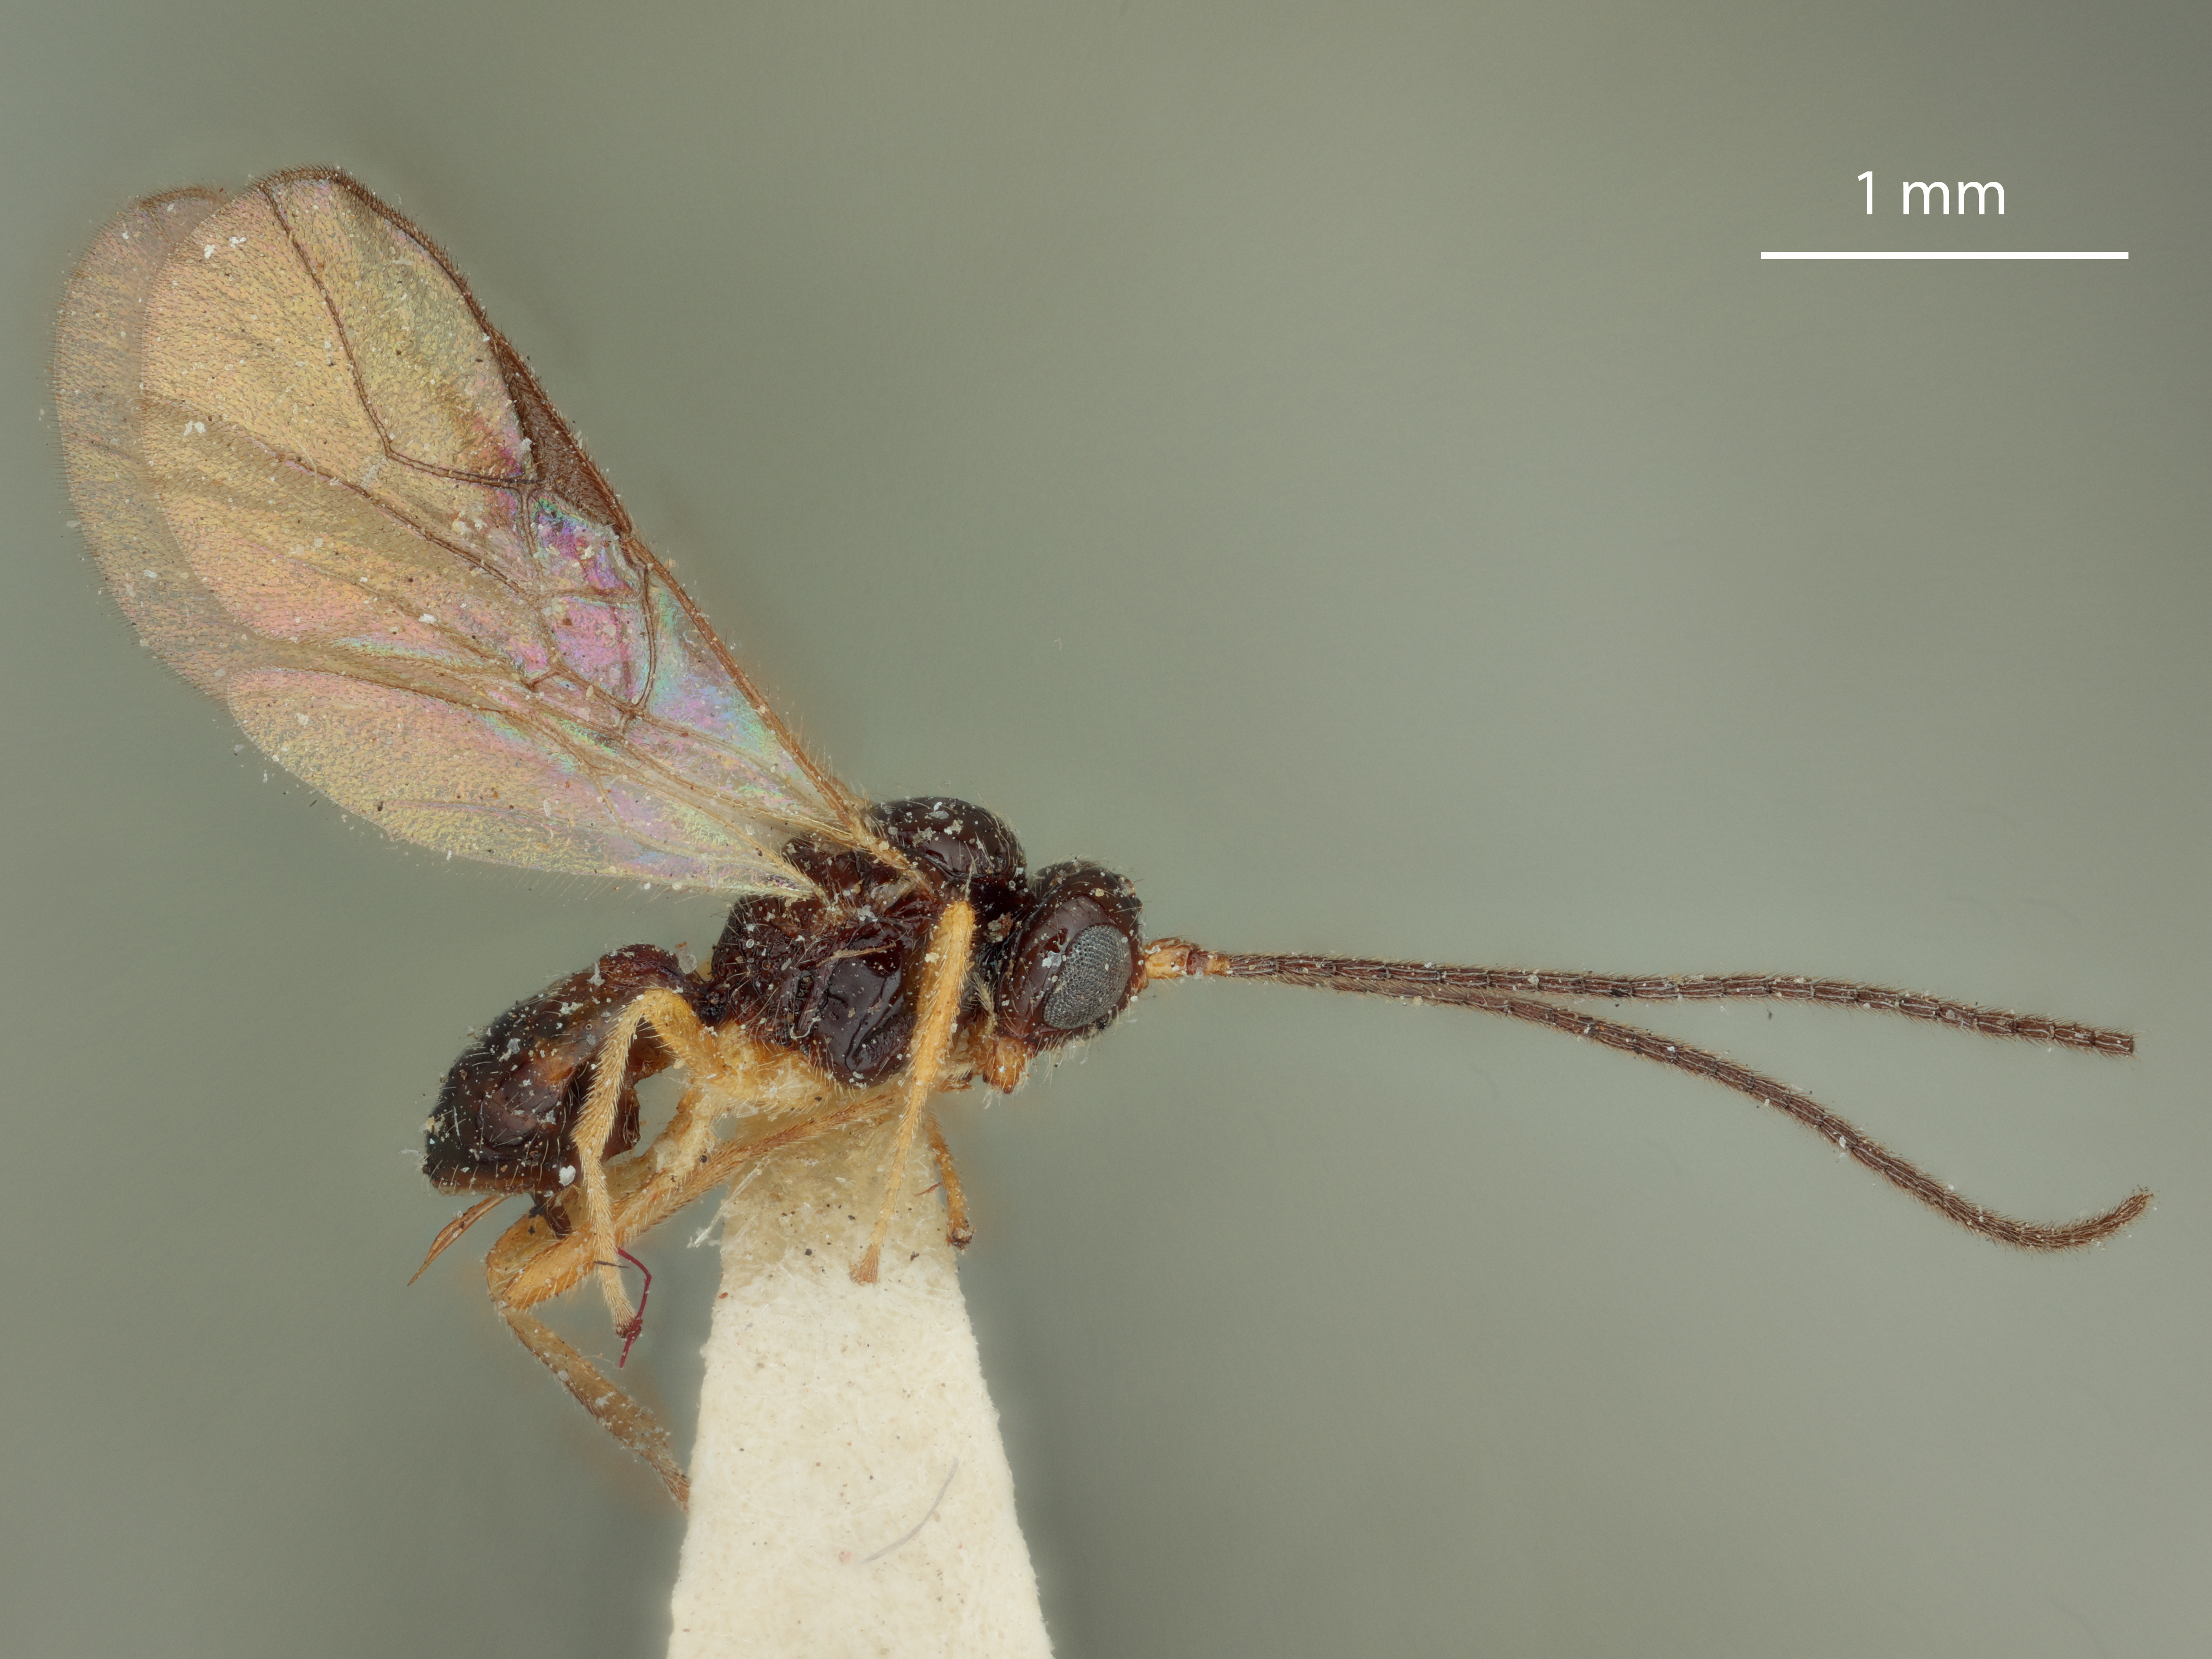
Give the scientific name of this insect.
Opius foutsi
